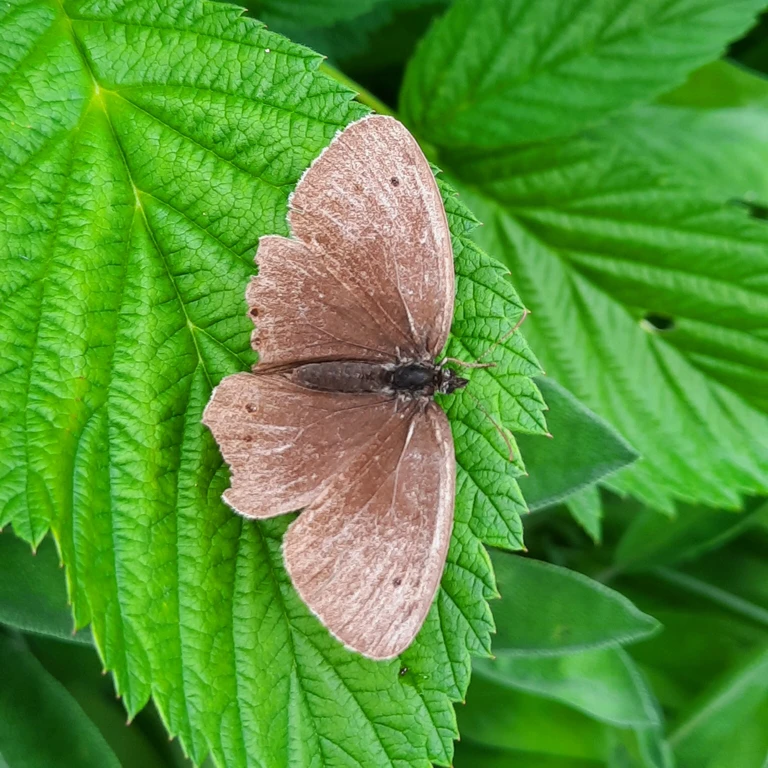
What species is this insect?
Aphantopus hyperantus
